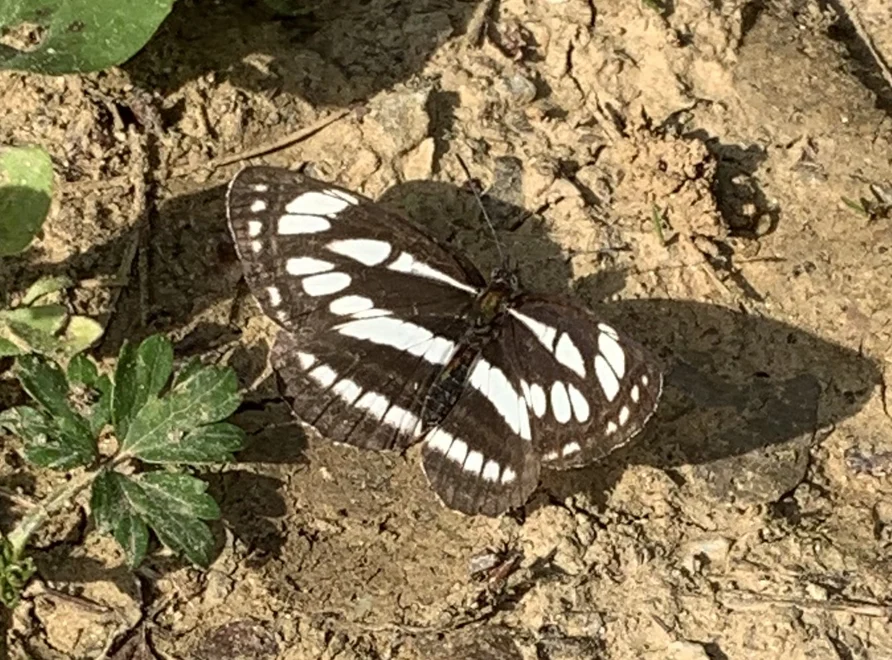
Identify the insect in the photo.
Neptis sappho
